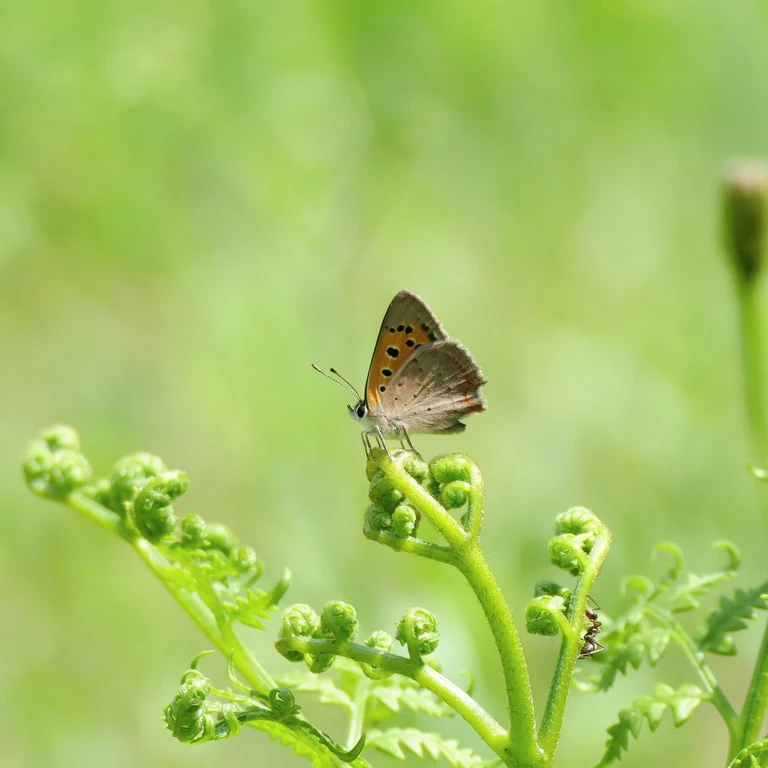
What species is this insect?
Lycaena phlaeas
